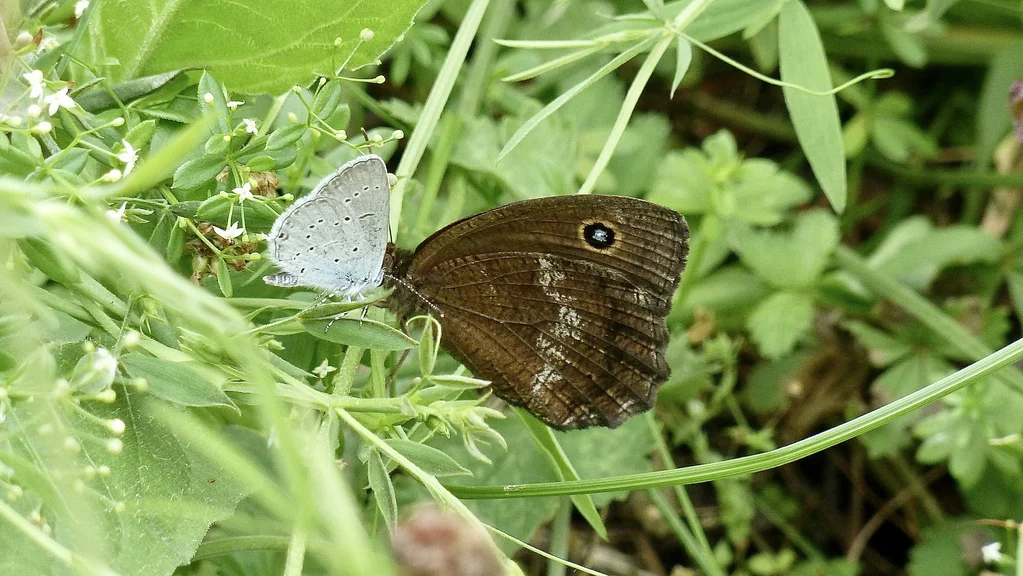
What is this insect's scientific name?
Minois dryas
